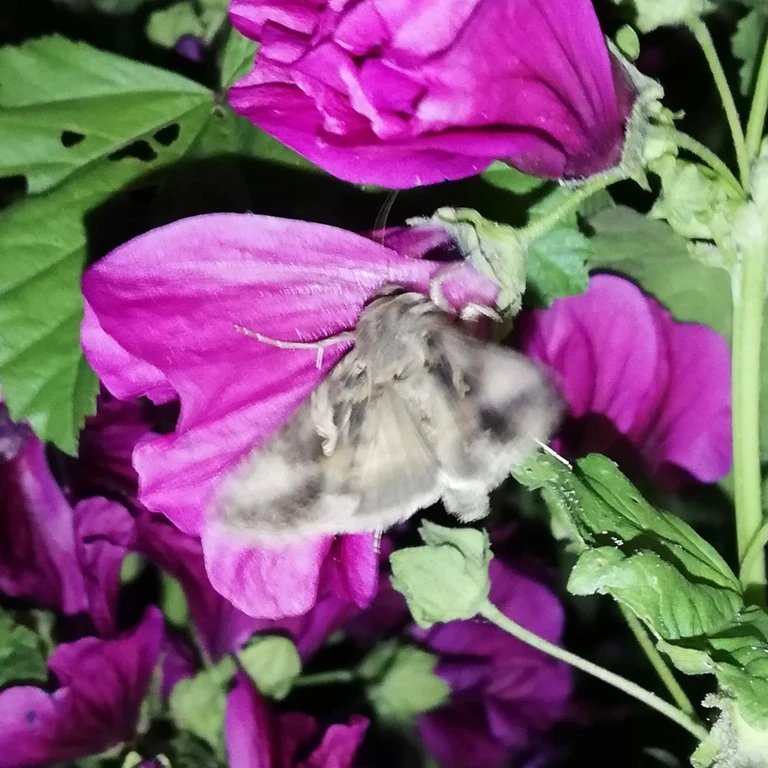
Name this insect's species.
Autographa gamma
